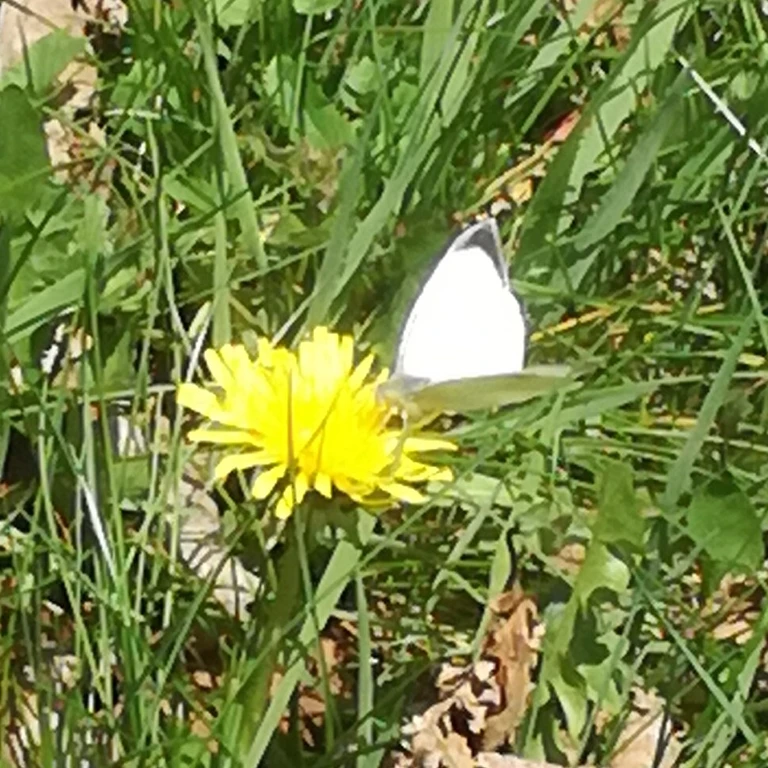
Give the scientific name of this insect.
Pieris brassicae
